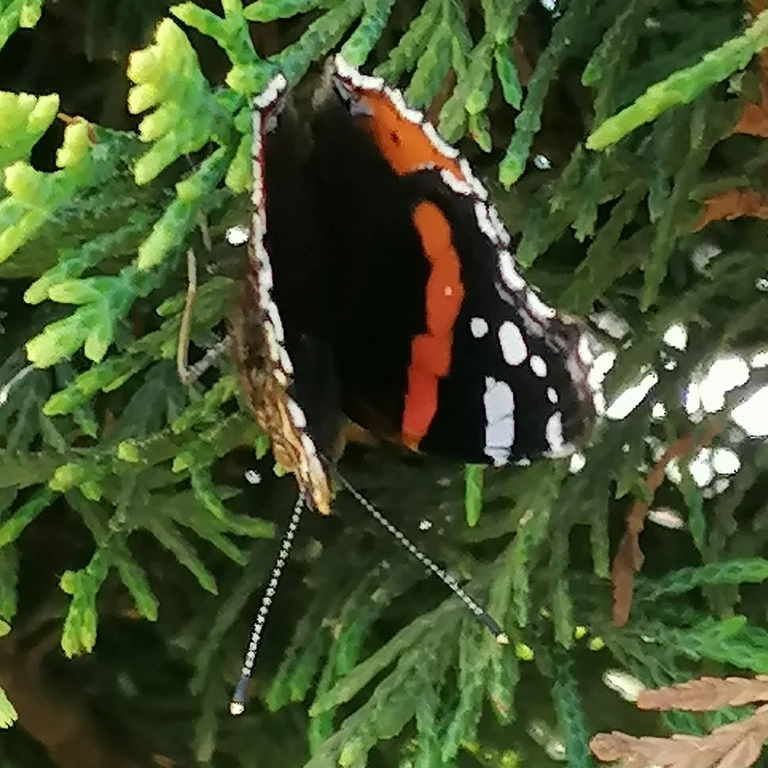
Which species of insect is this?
Vanessa atalanta
